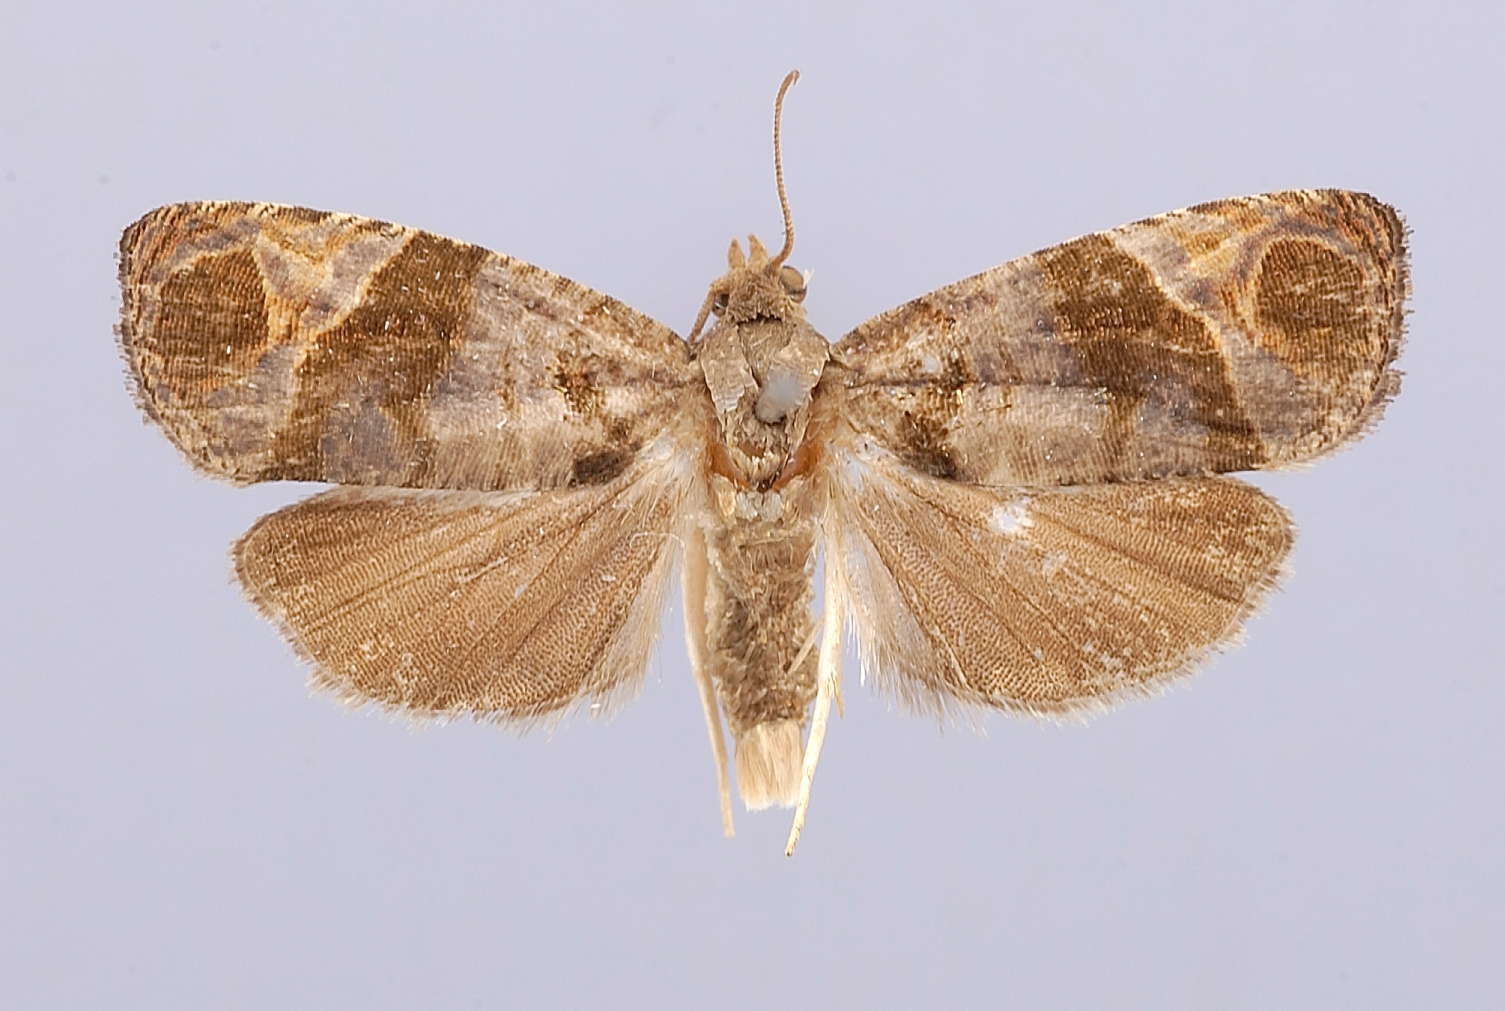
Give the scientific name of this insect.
Eudemopsis toshimai
